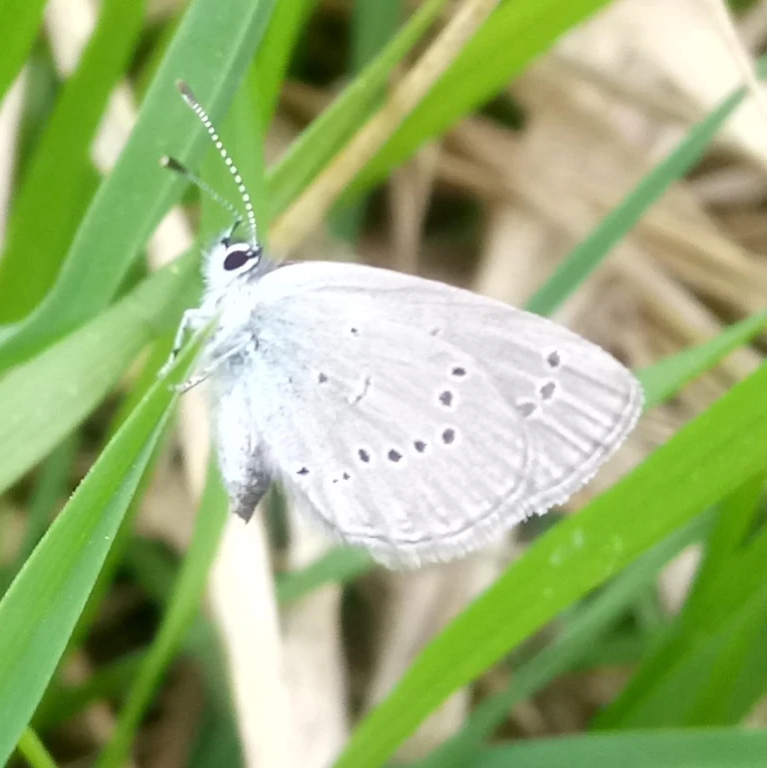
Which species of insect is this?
Cupido minimus
